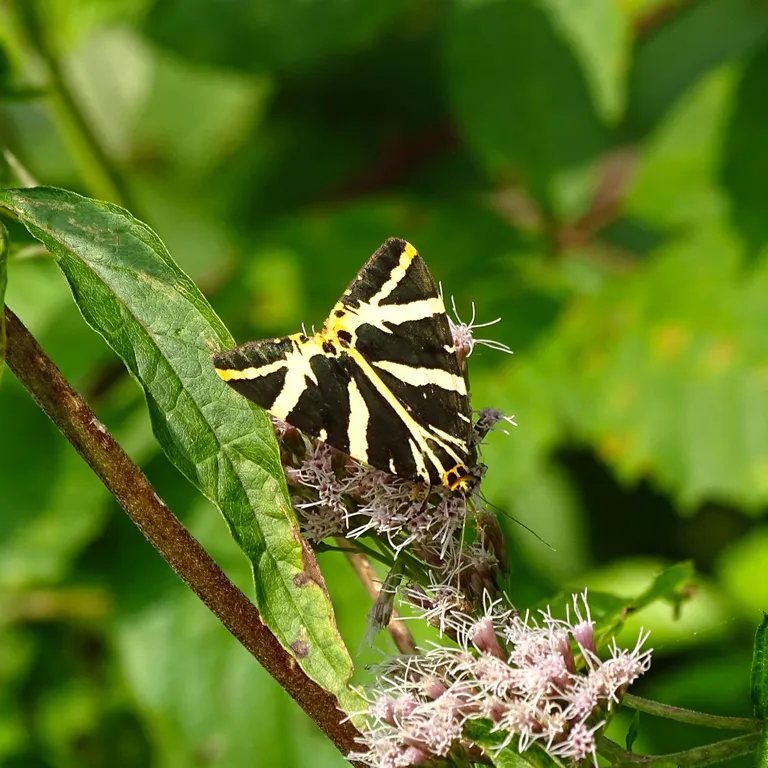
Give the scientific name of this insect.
Euplagia quadripunctaria
